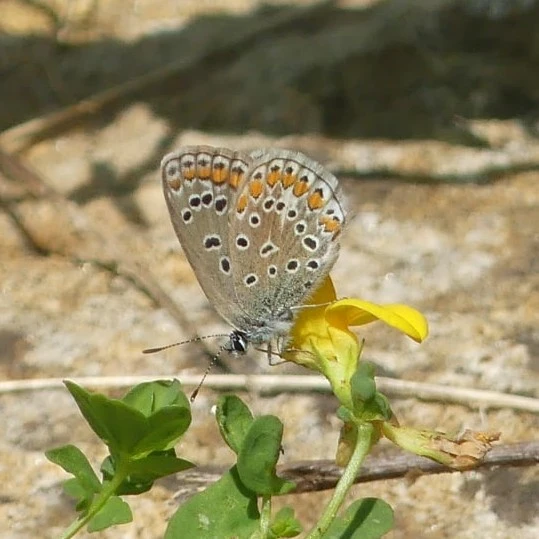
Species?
Polyommatus icarus
